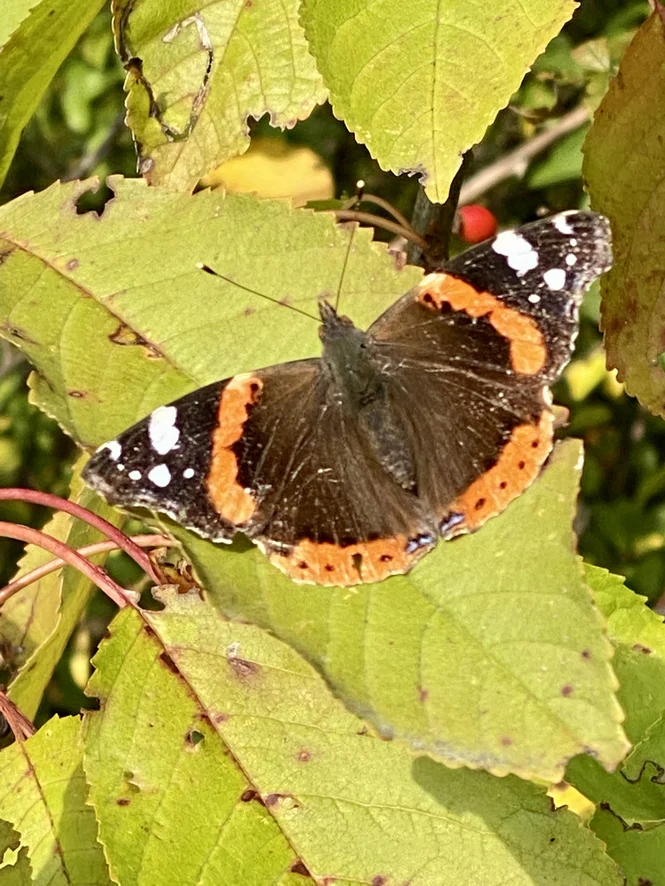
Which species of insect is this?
Vanessa atalanta
